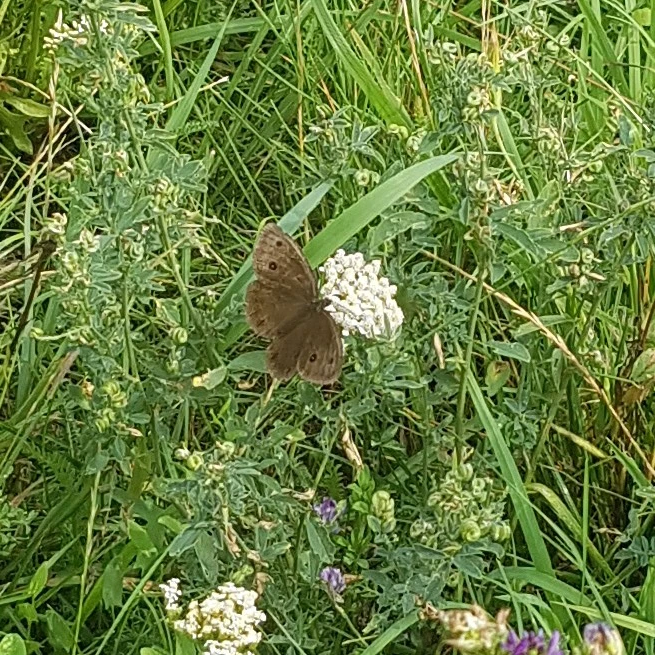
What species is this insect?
Minois dryas
